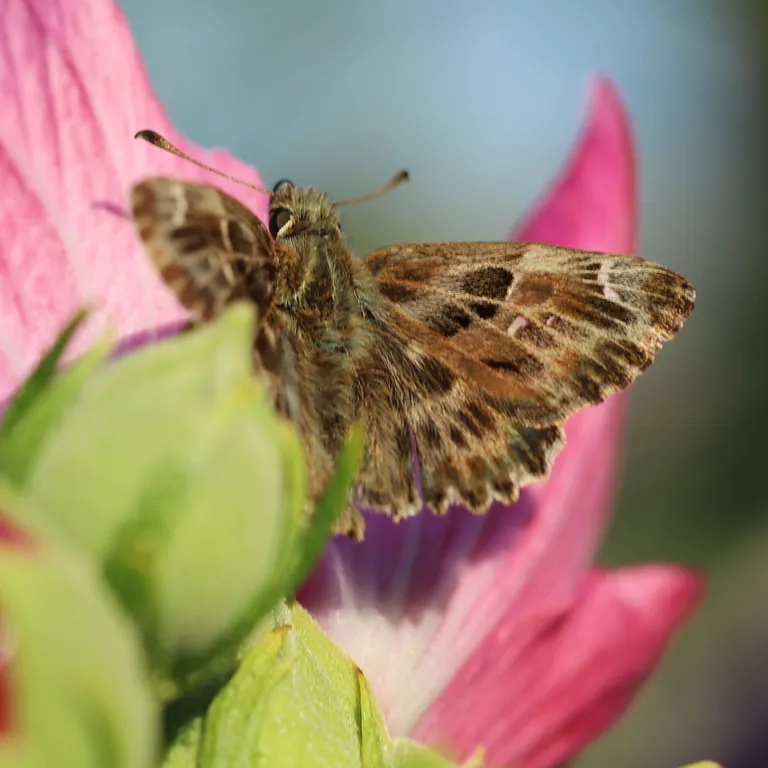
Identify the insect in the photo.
Carcharodus alceae
